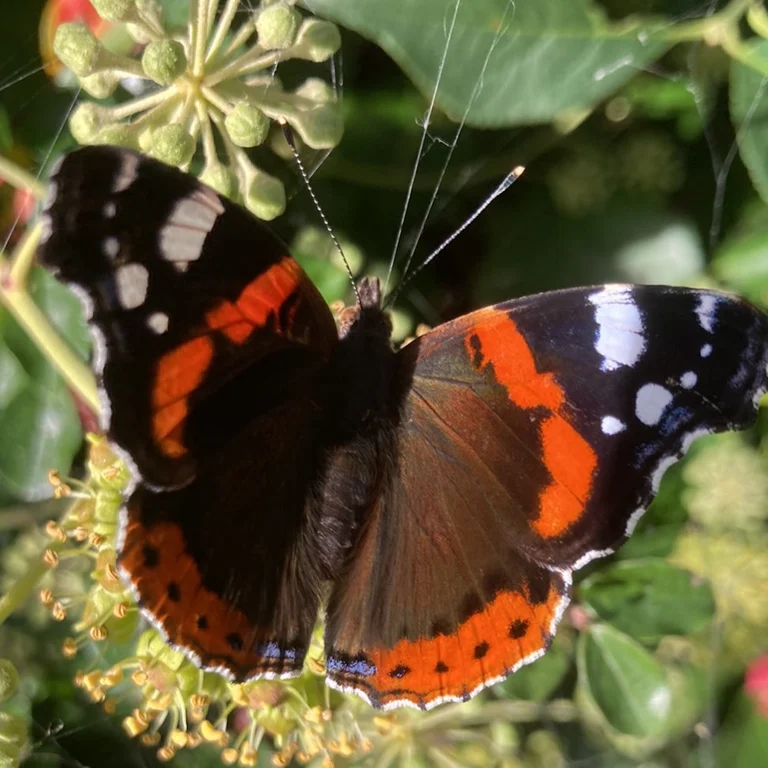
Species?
Vanessa atalanta
